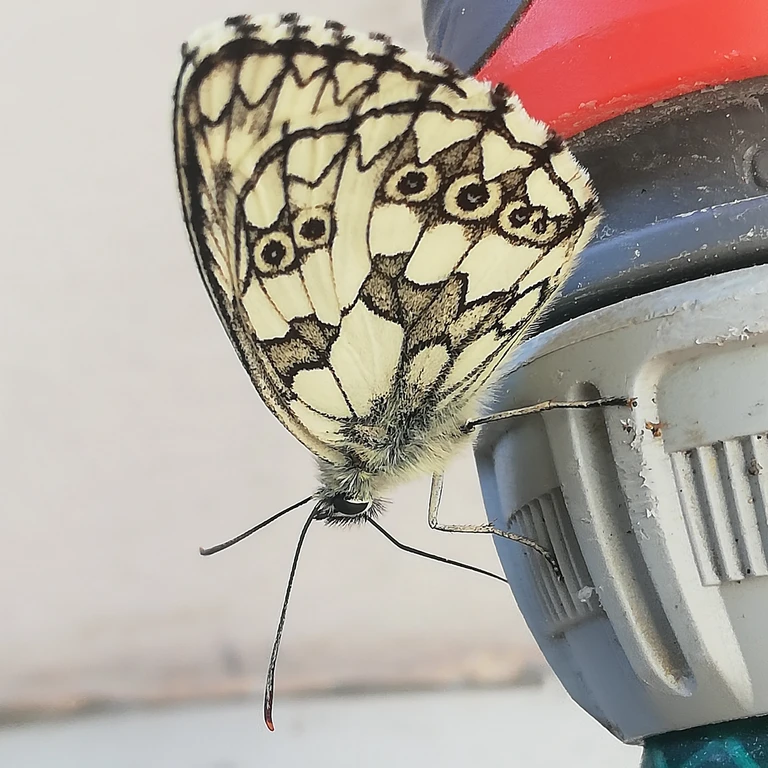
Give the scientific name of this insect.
Melanargia galathea
